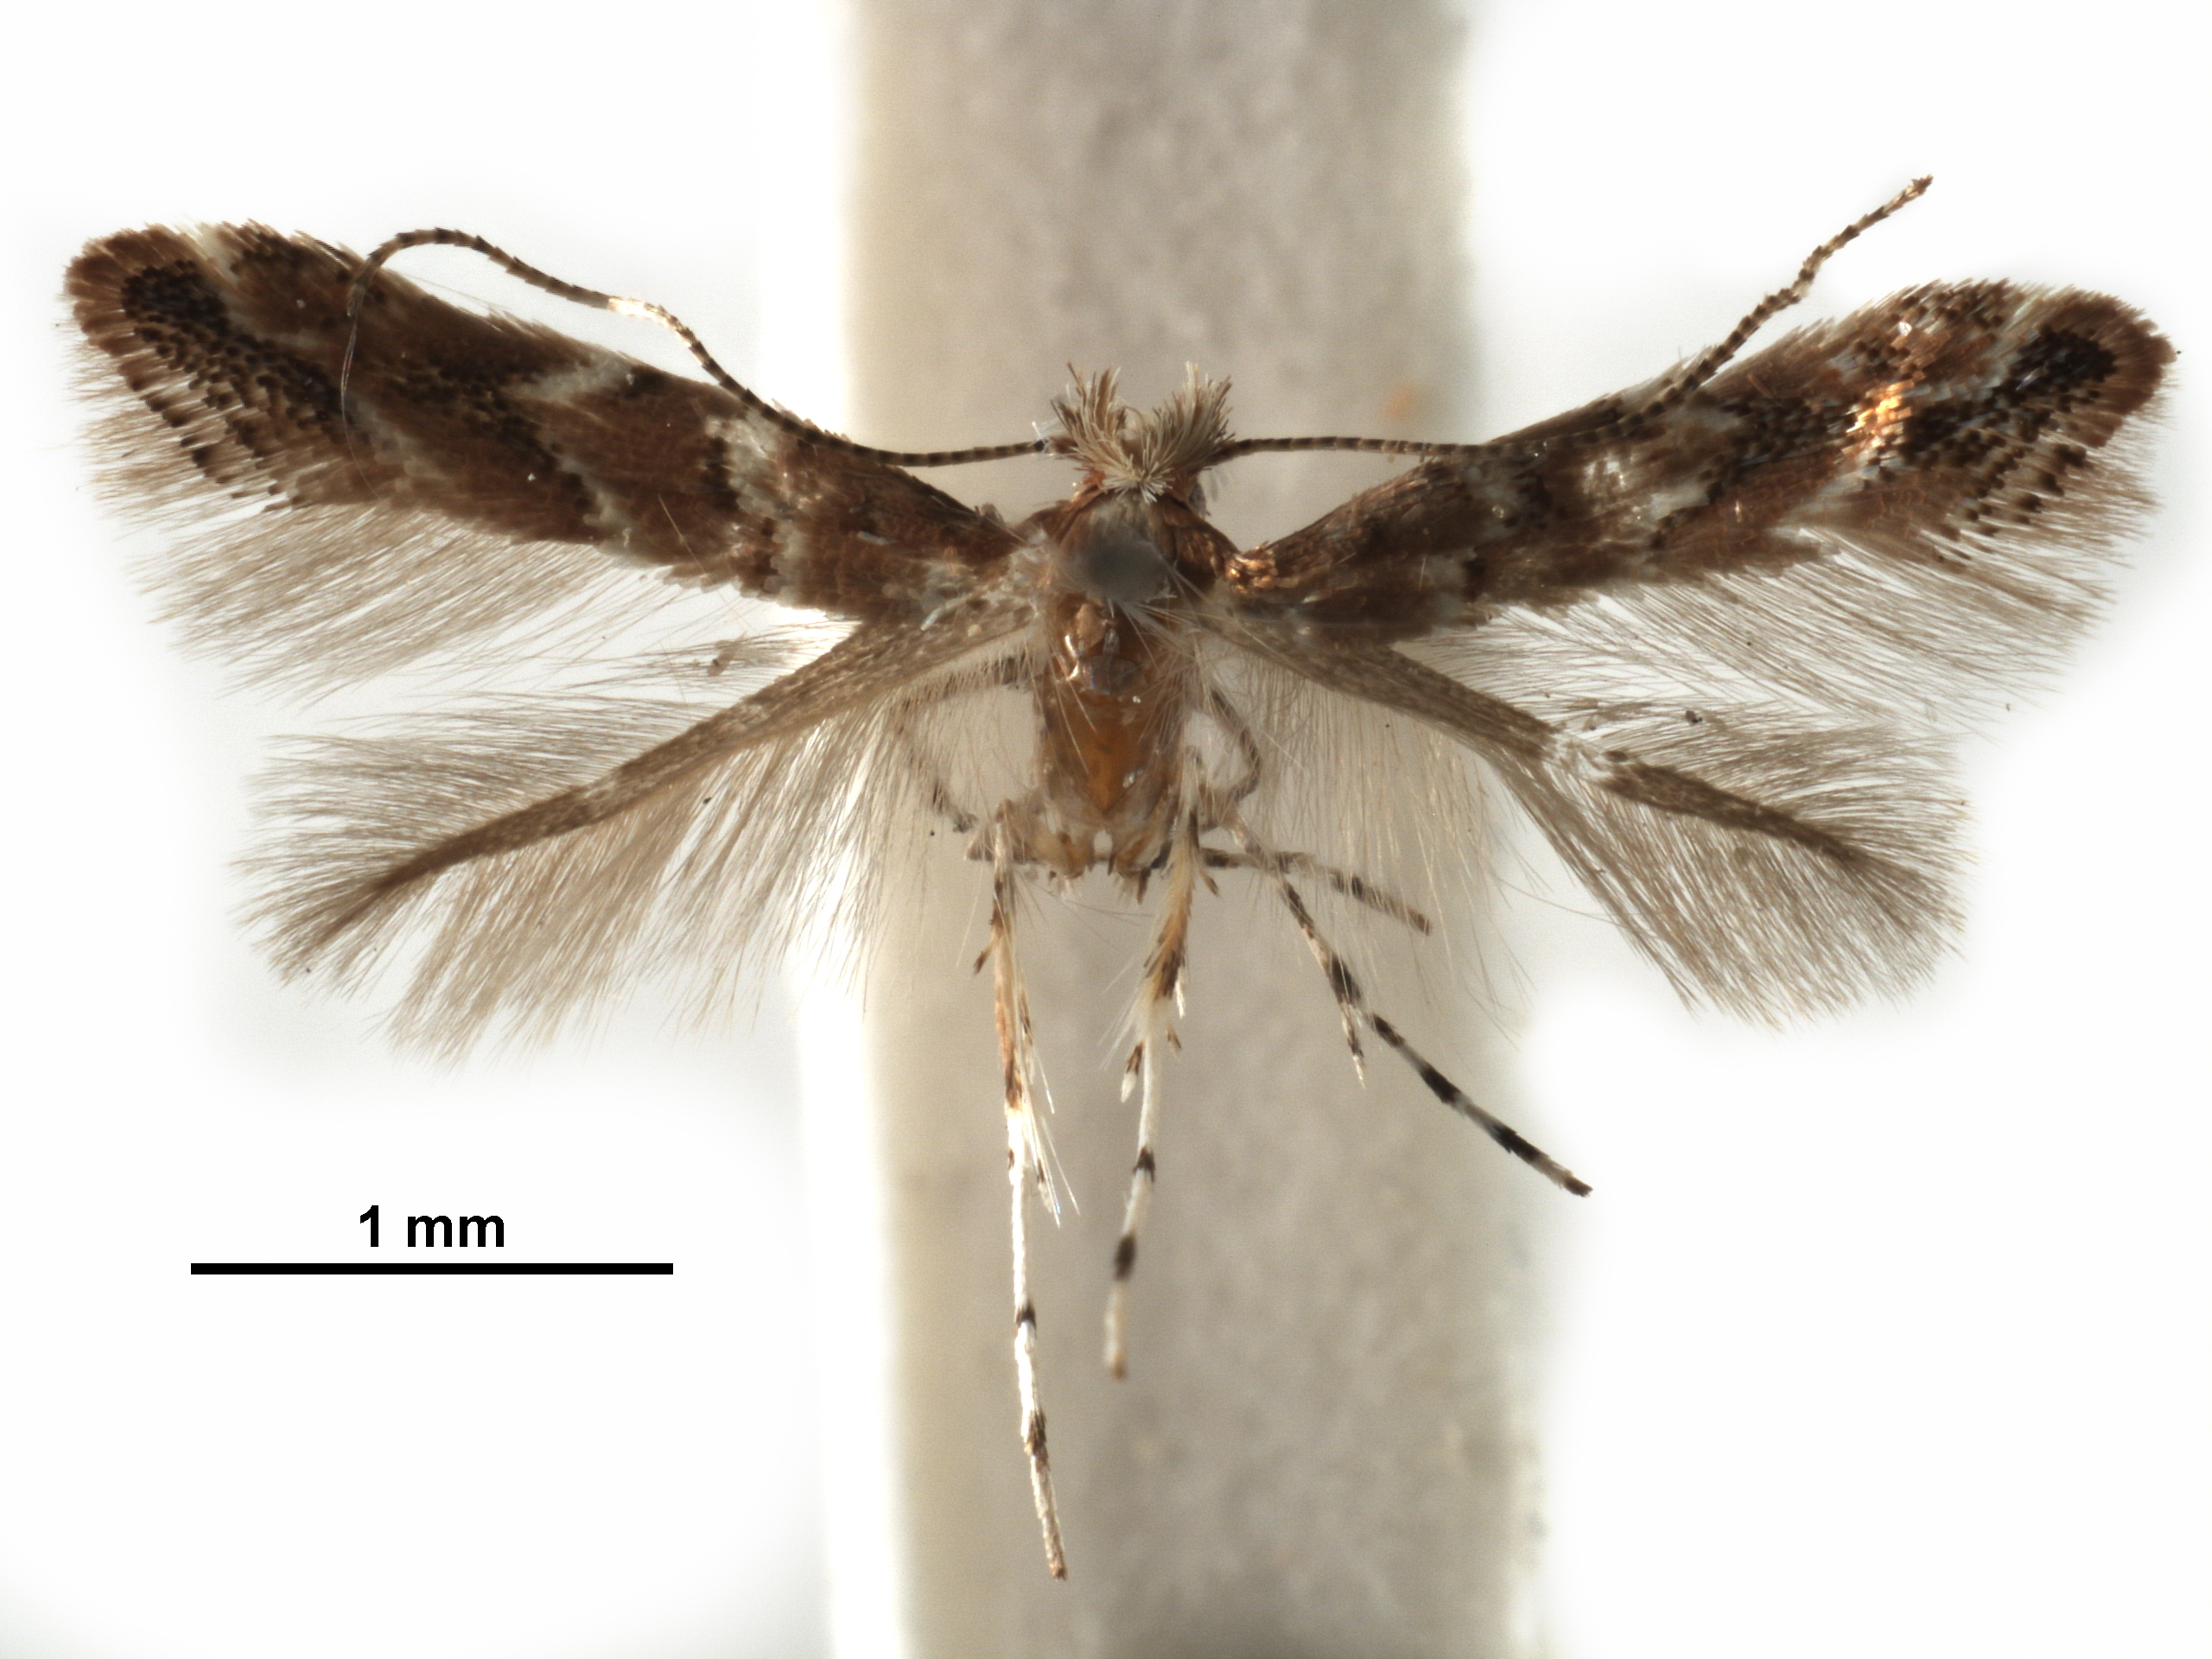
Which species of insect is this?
Cameraria agrifoliella
